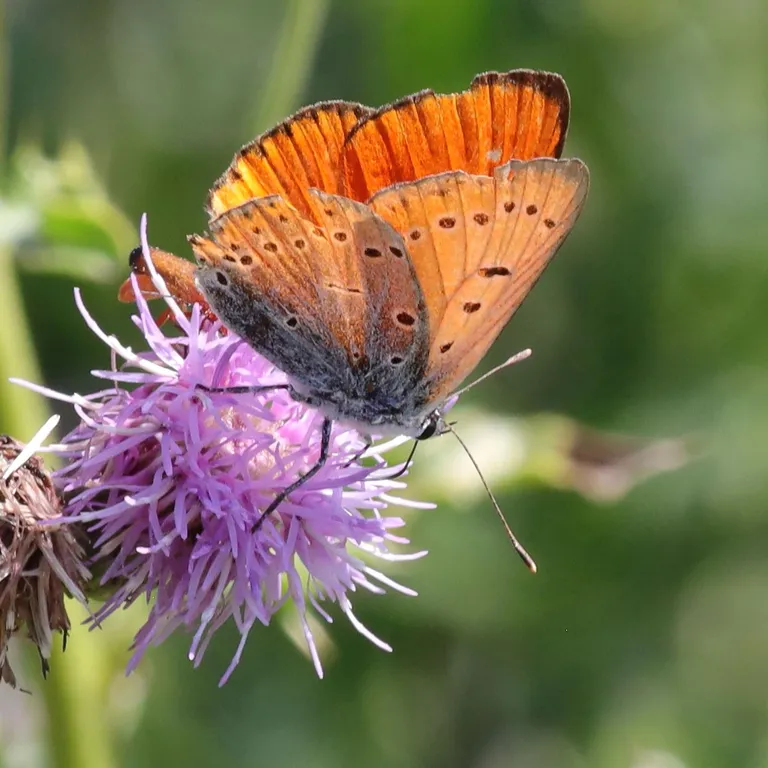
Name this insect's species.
Lycaena dispar
